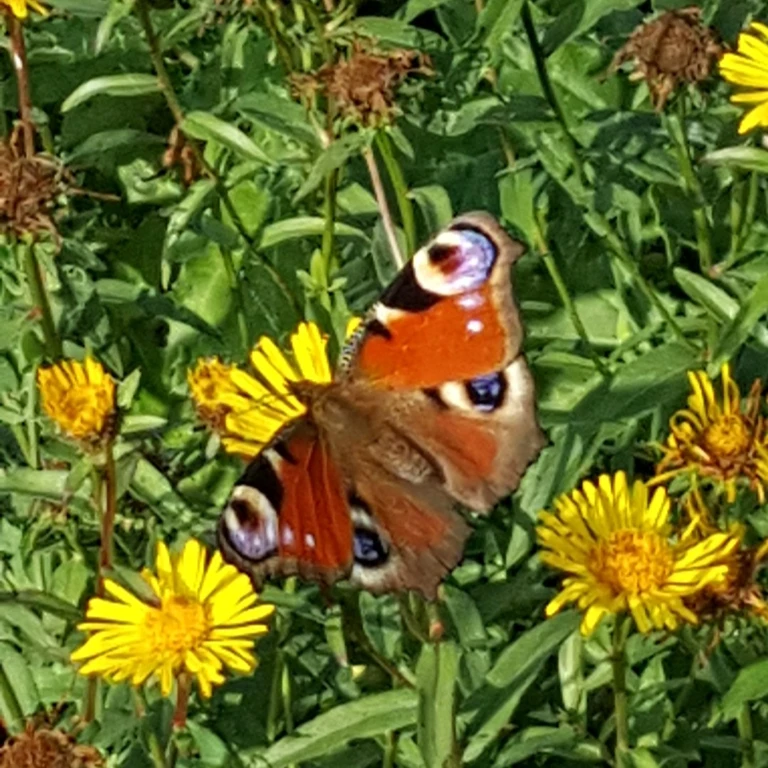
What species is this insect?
Aglais io
